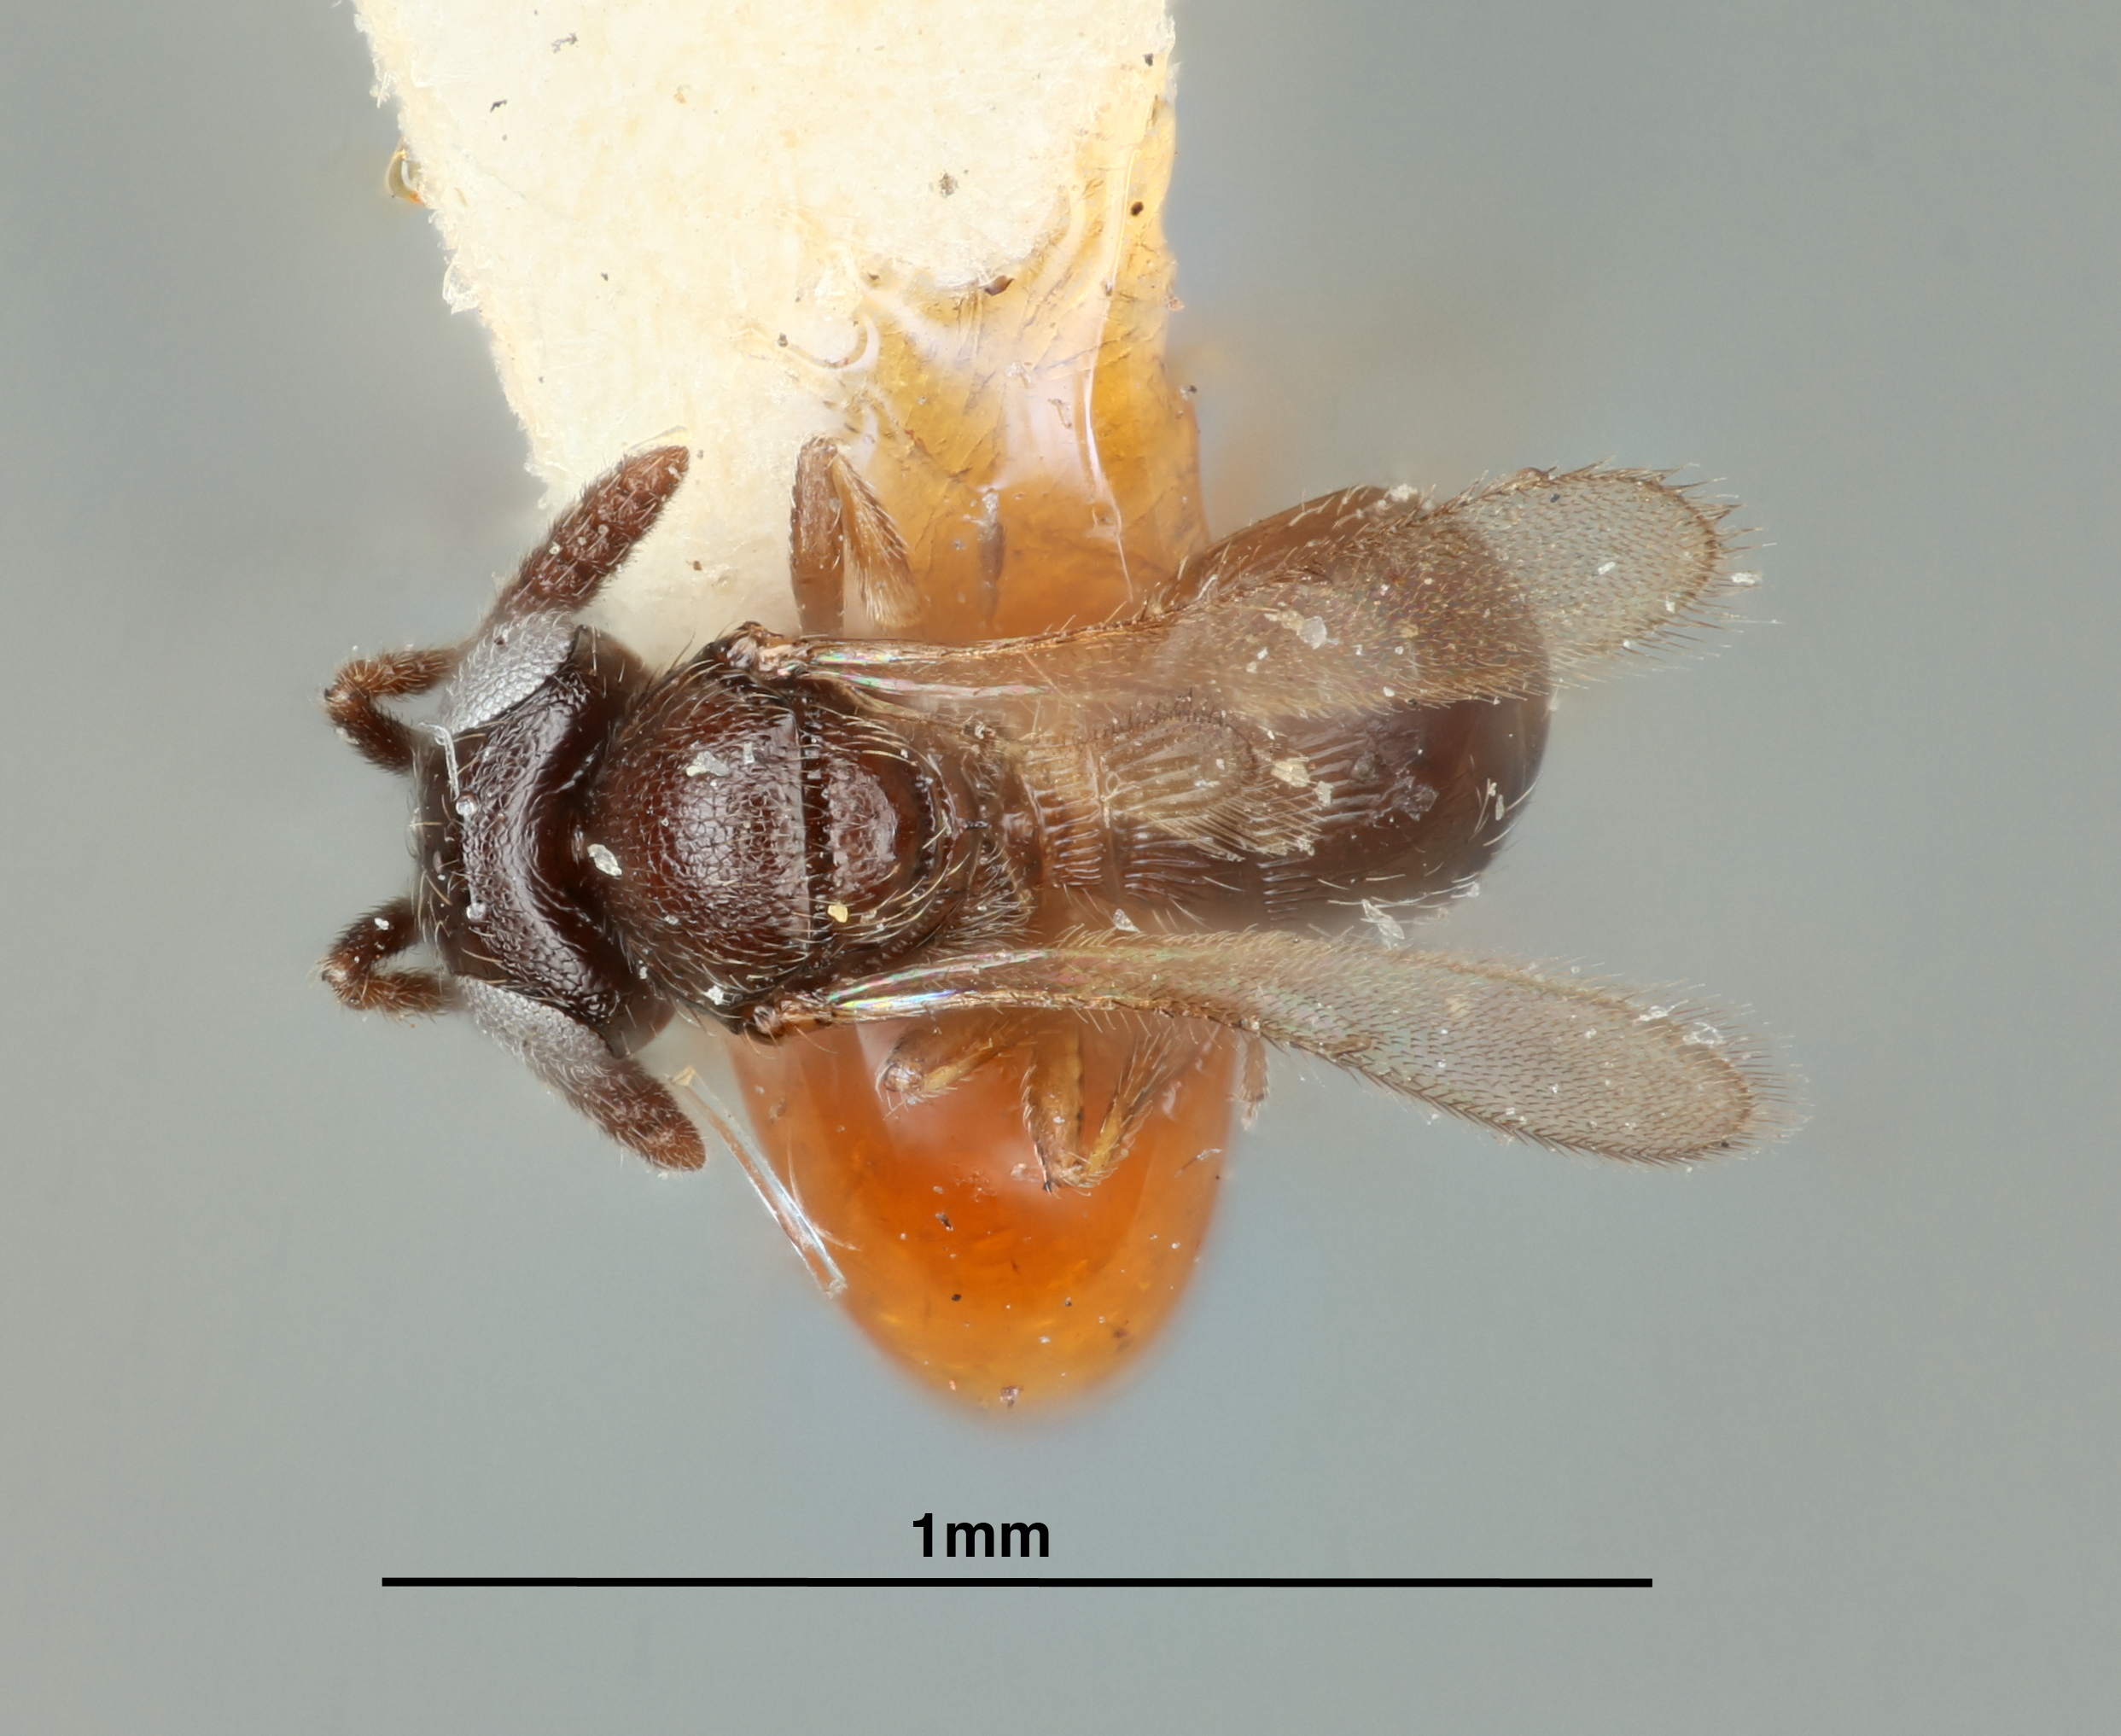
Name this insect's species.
Trimorus brunneipes
